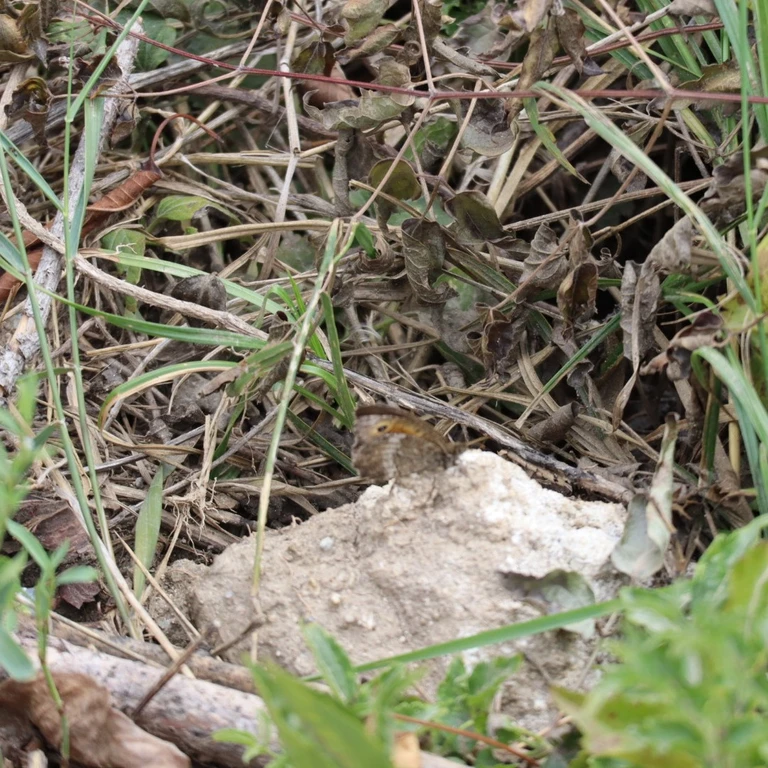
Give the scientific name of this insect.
Arethusana arethusa
